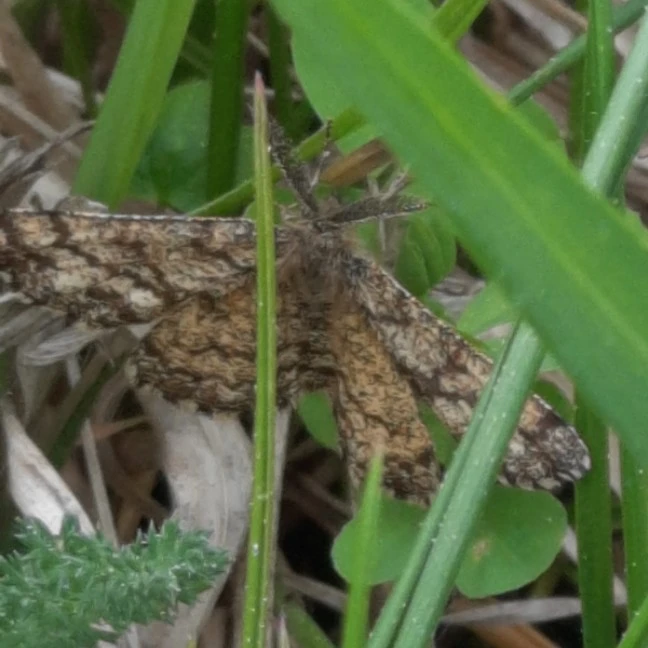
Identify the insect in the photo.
Ematurga atomaria
